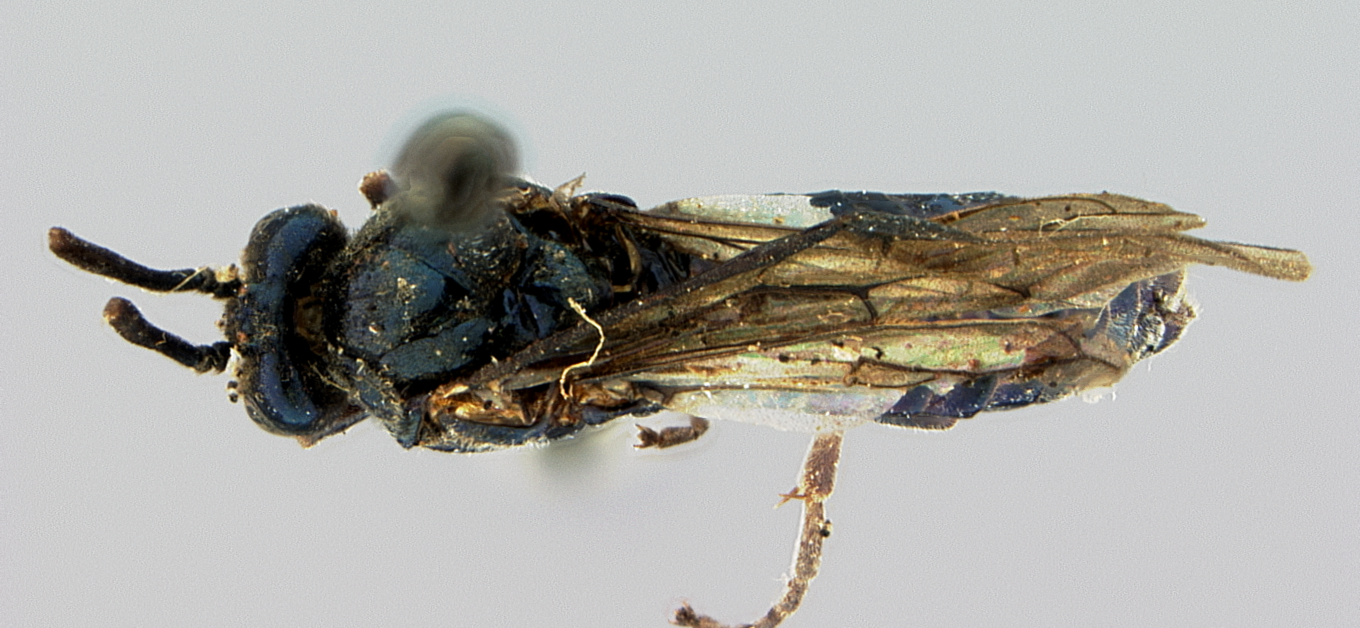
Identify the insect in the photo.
Arge curvaria
